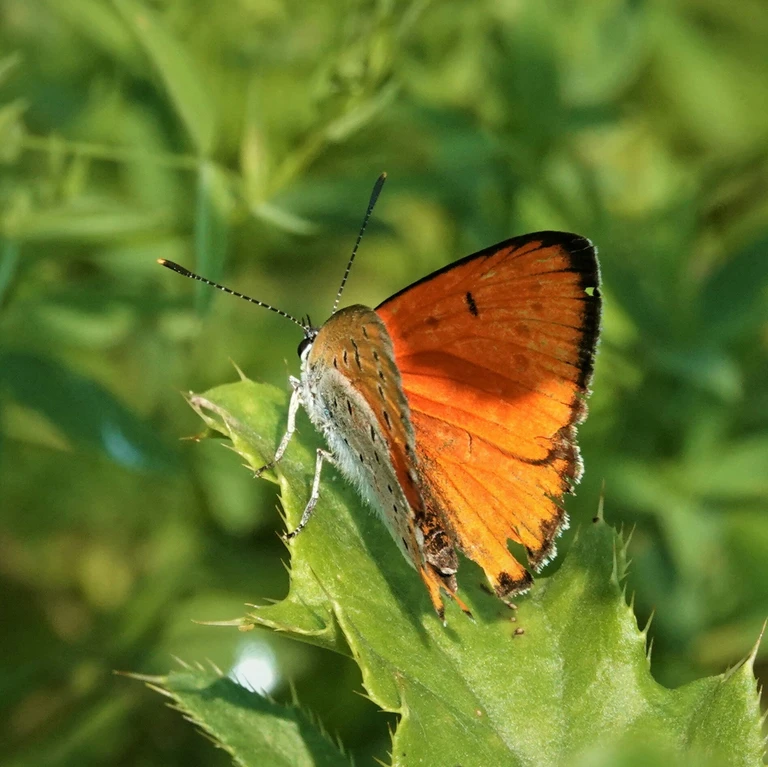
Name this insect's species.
Lycaena dispar
